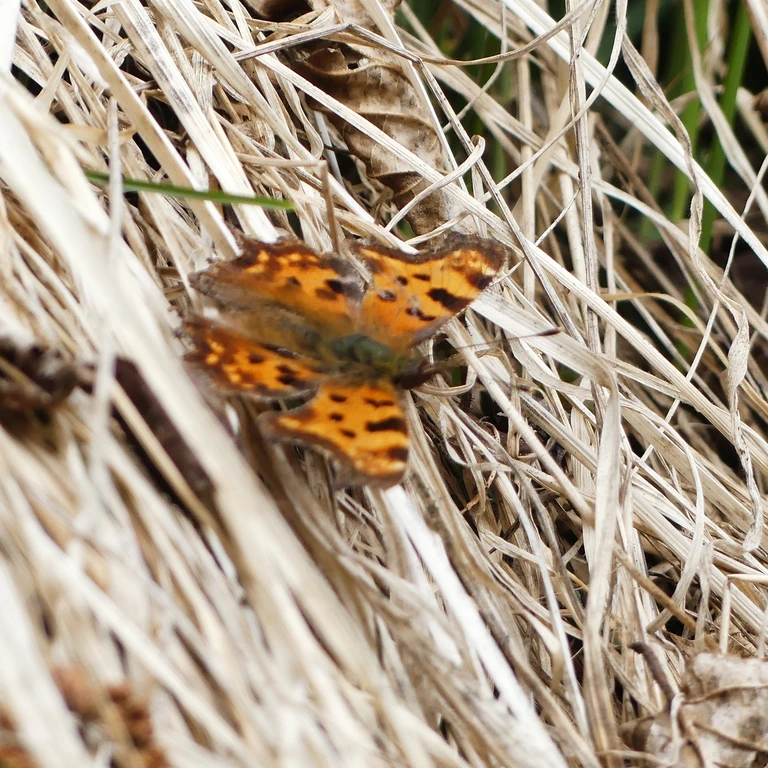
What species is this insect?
Polygonia c-album
